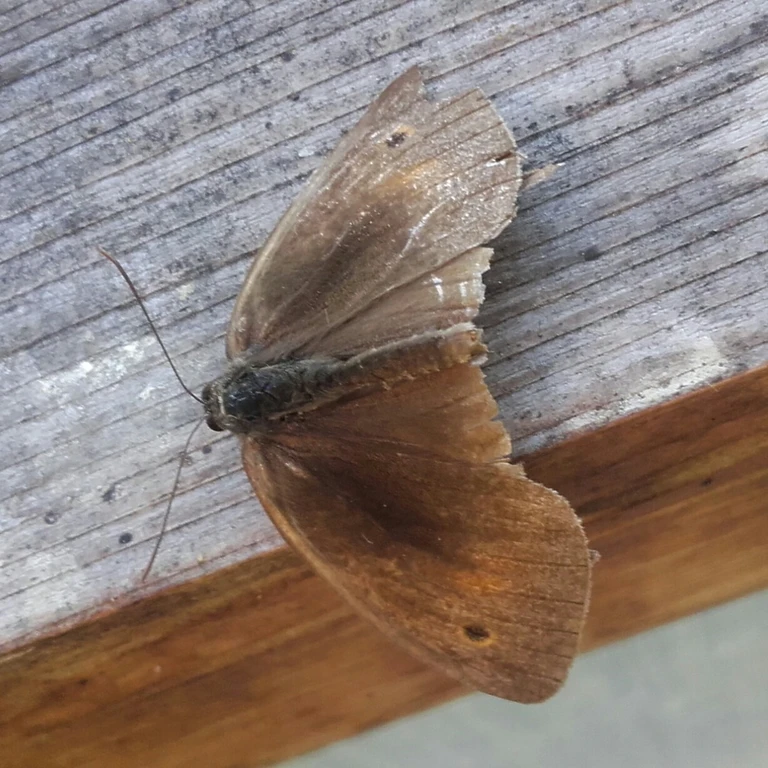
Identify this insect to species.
Maniola jurtina
